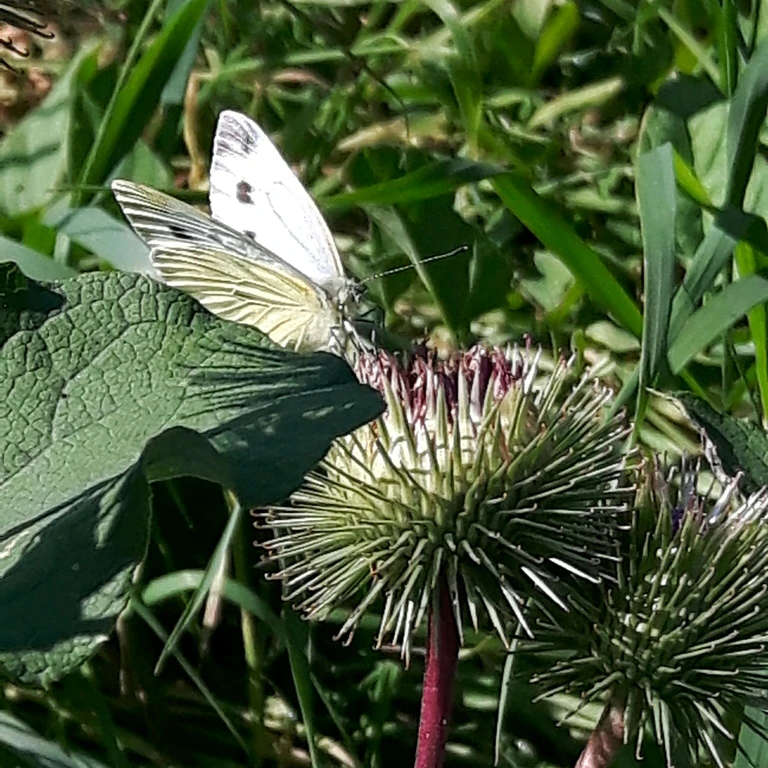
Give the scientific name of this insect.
Pieris napi
